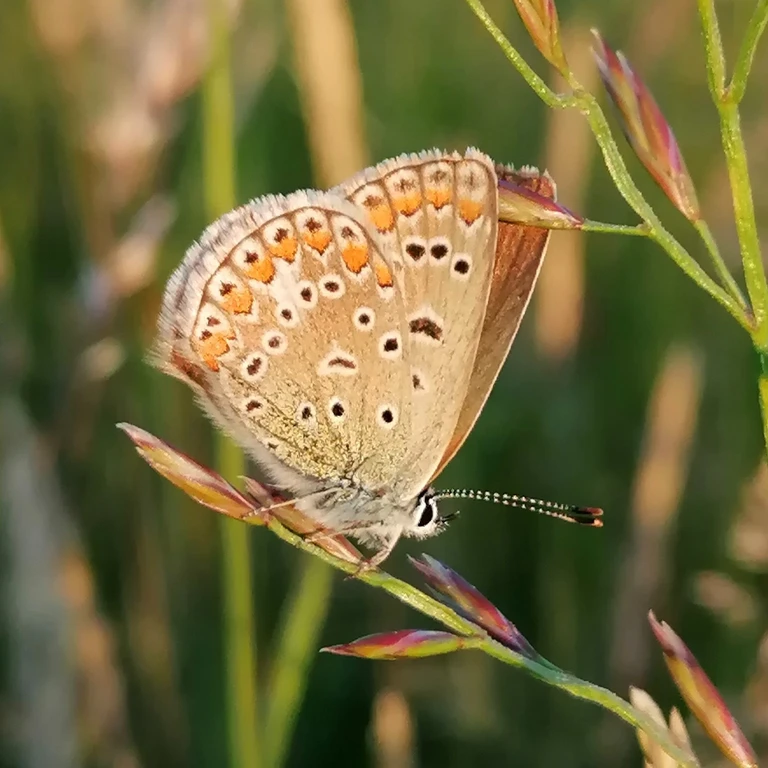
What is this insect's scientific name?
Polyommatus icarus
